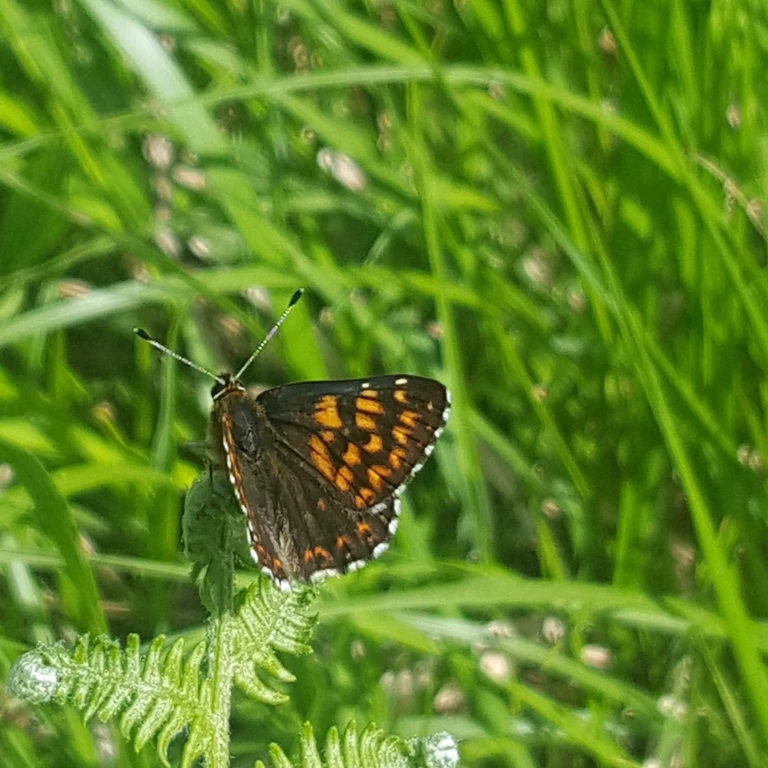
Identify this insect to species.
Hamearis lucina
